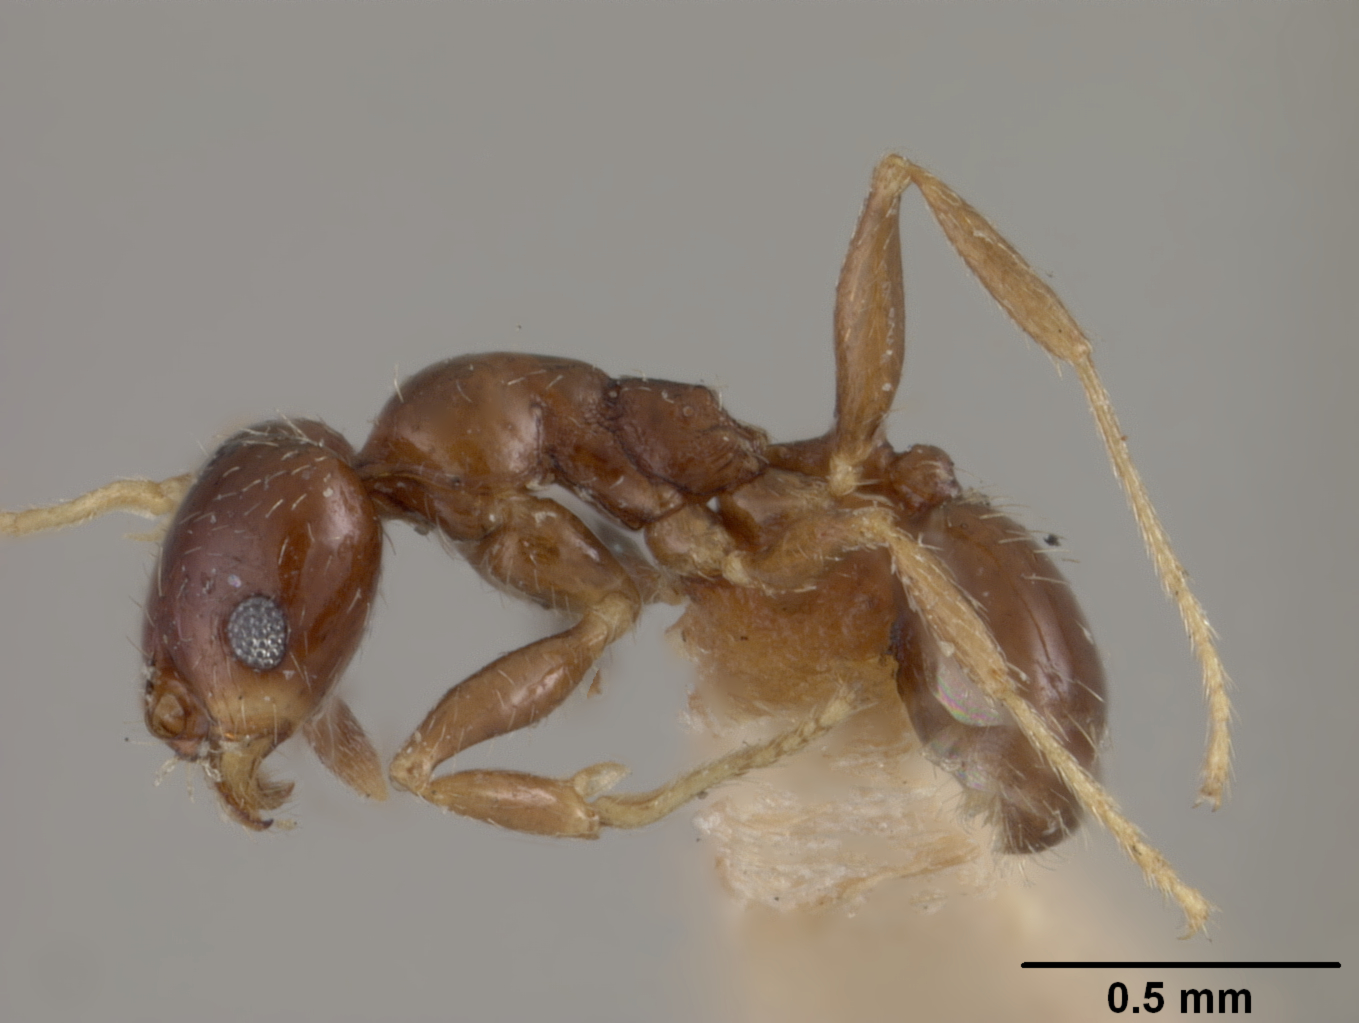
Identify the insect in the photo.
Pheidole carbonaria
